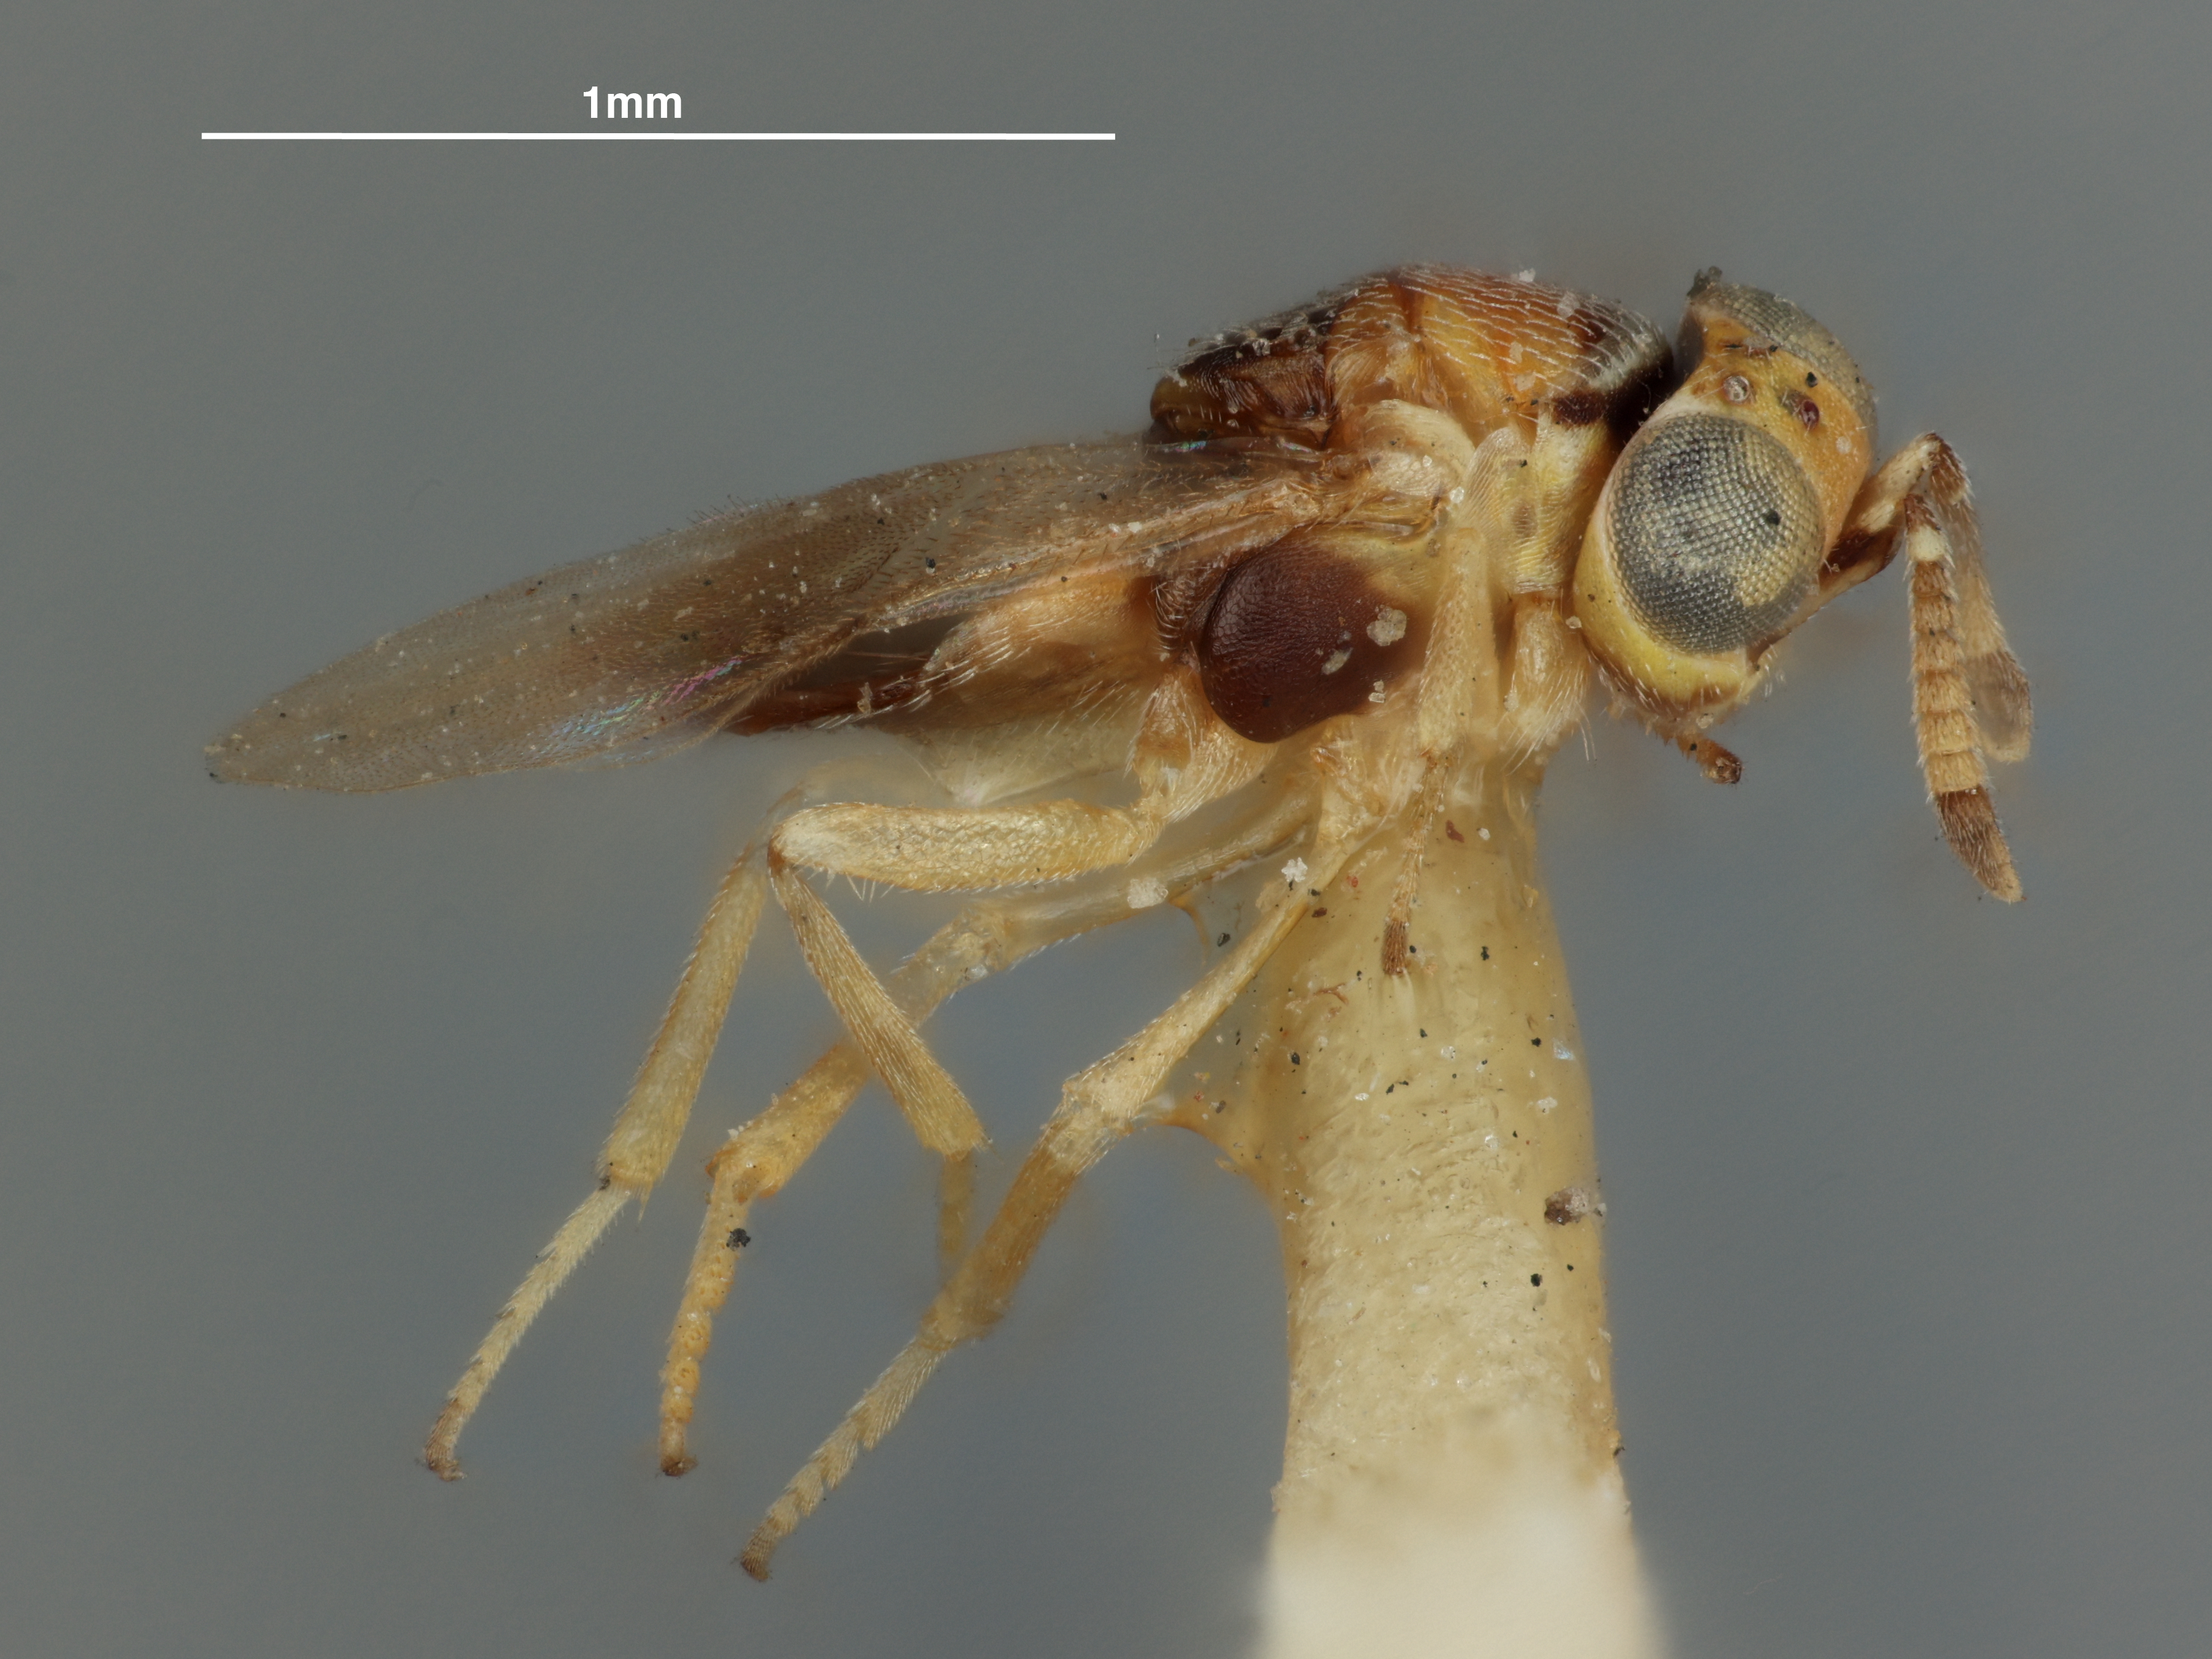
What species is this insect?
Aphycus ceroplastis
